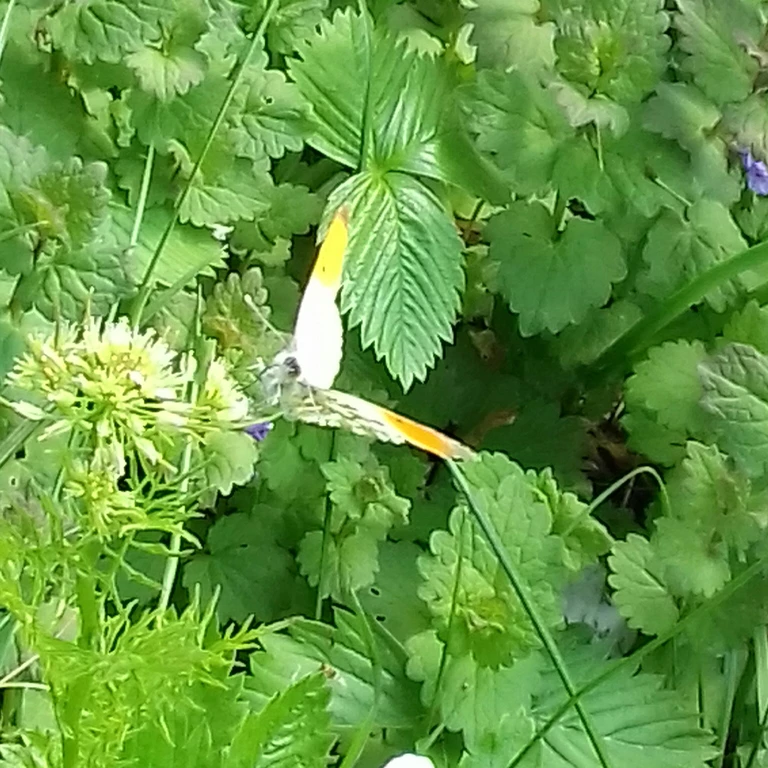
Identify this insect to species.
Anthocharis cardamines
